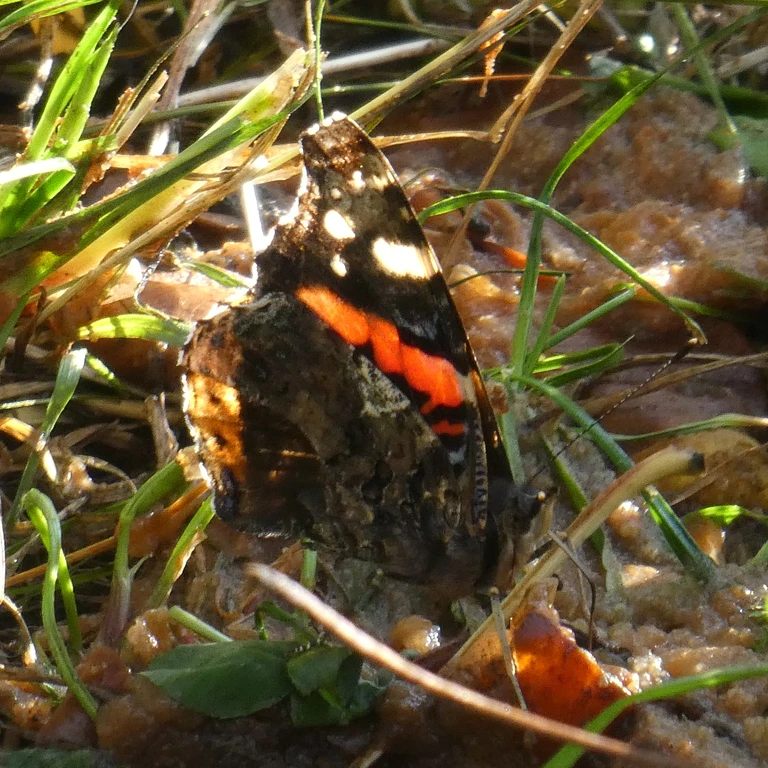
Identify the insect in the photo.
Vanessa atalanta
